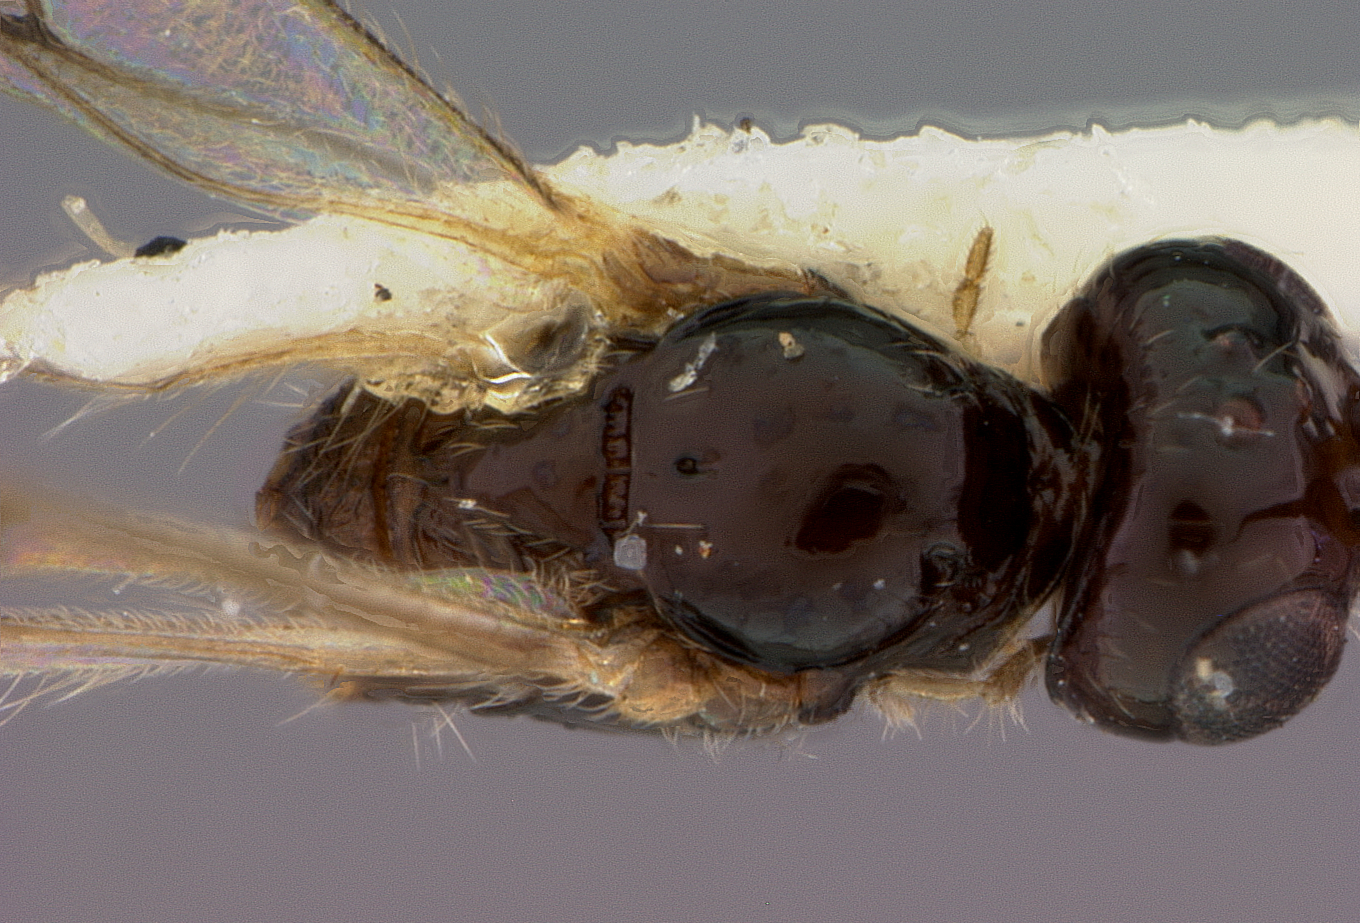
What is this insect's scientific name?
Opius krombeini
